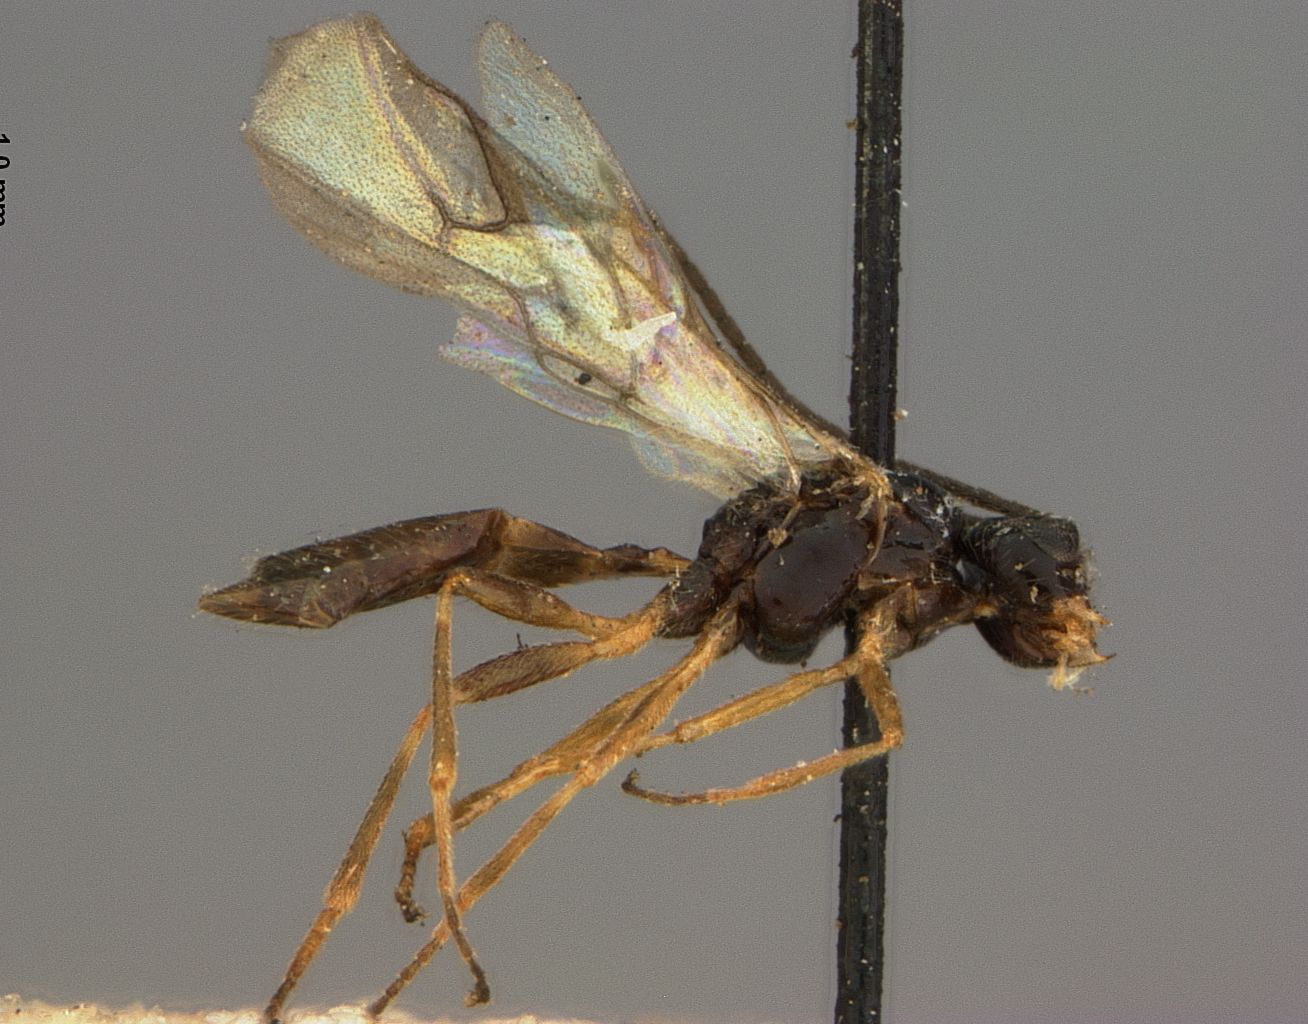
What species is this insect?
Aphidius californicus
